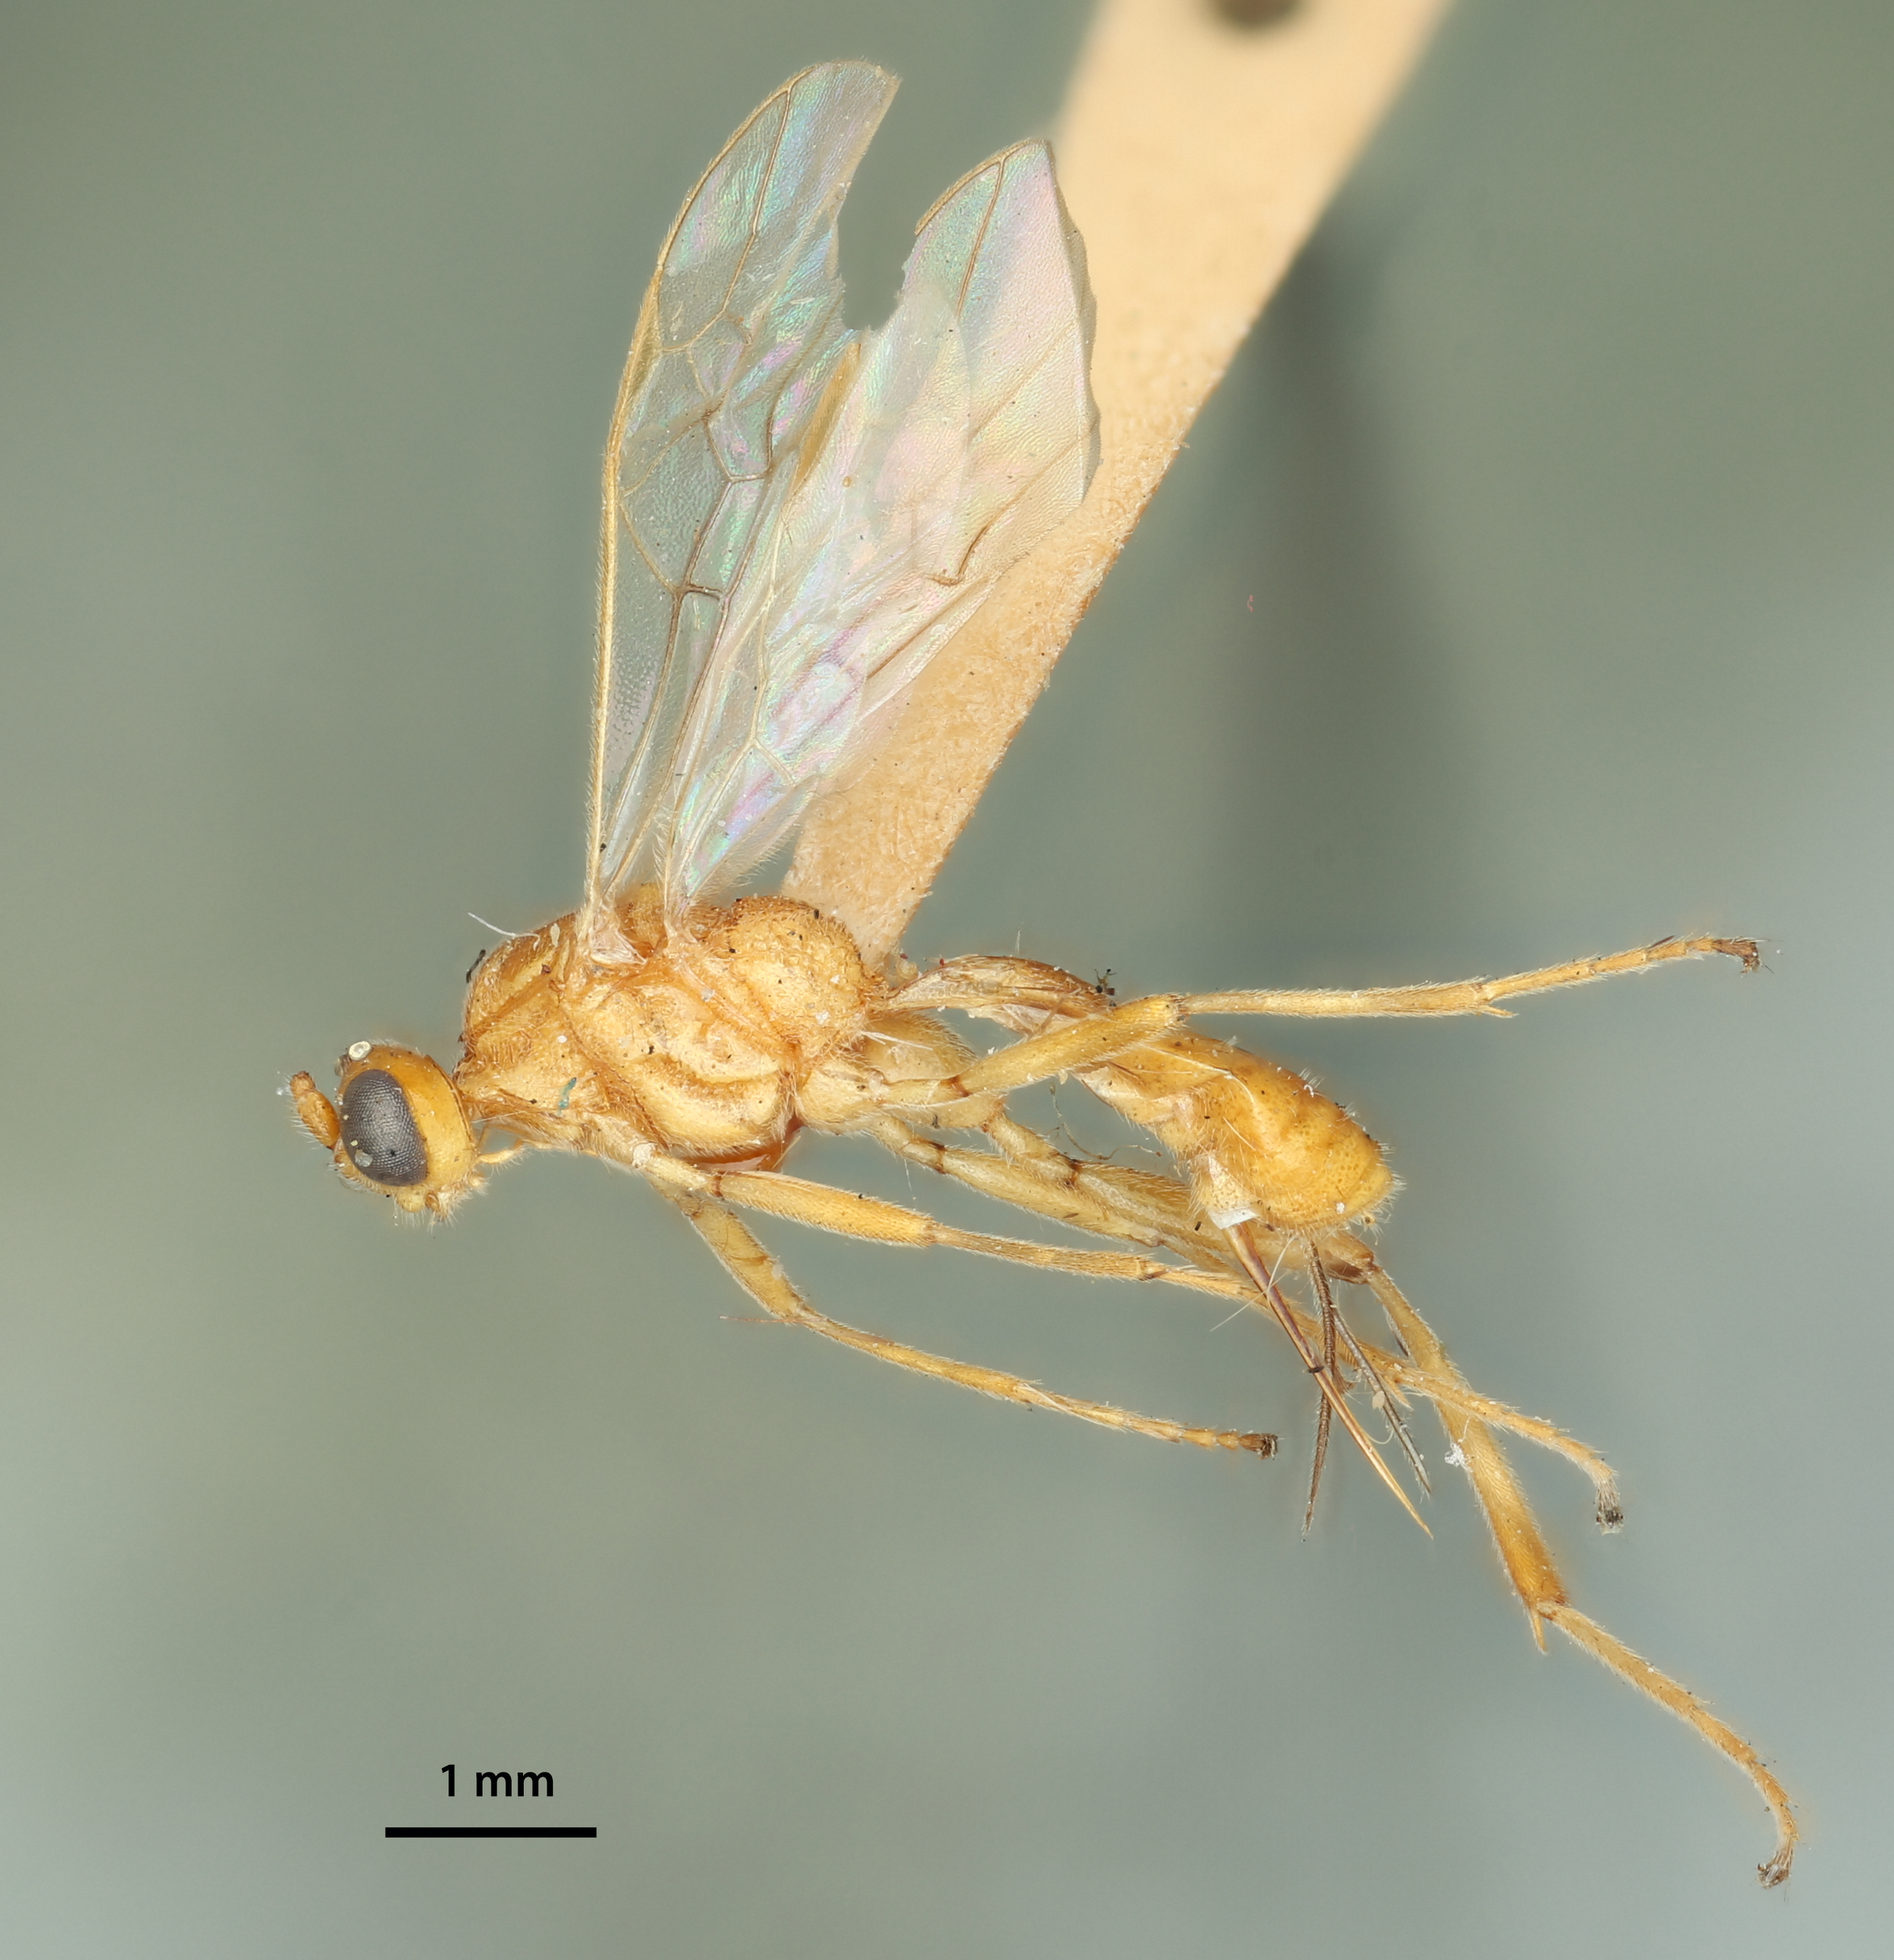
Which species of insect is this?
Meteorus bacoorensis
